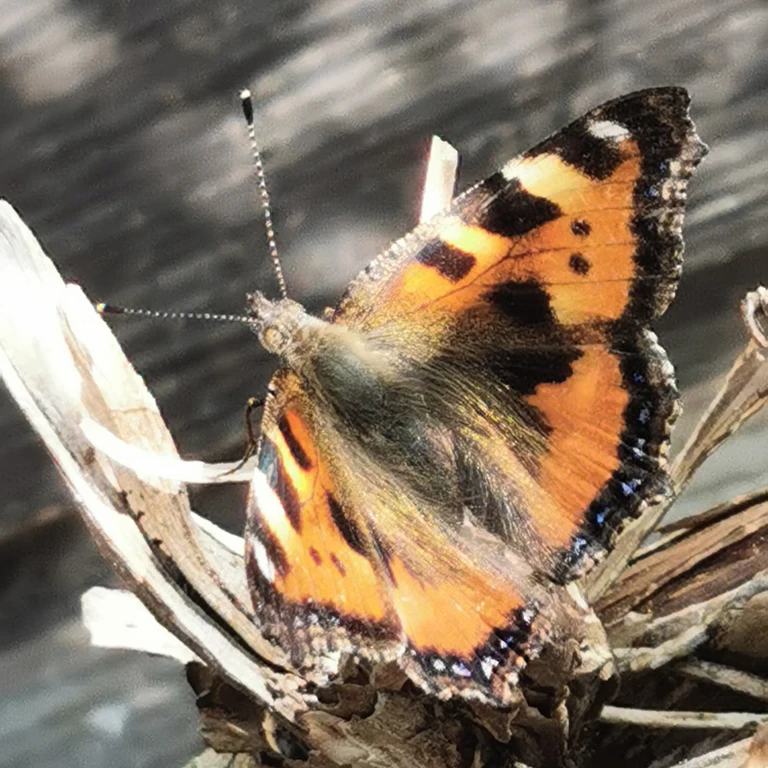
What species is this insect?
Aglais urticae
